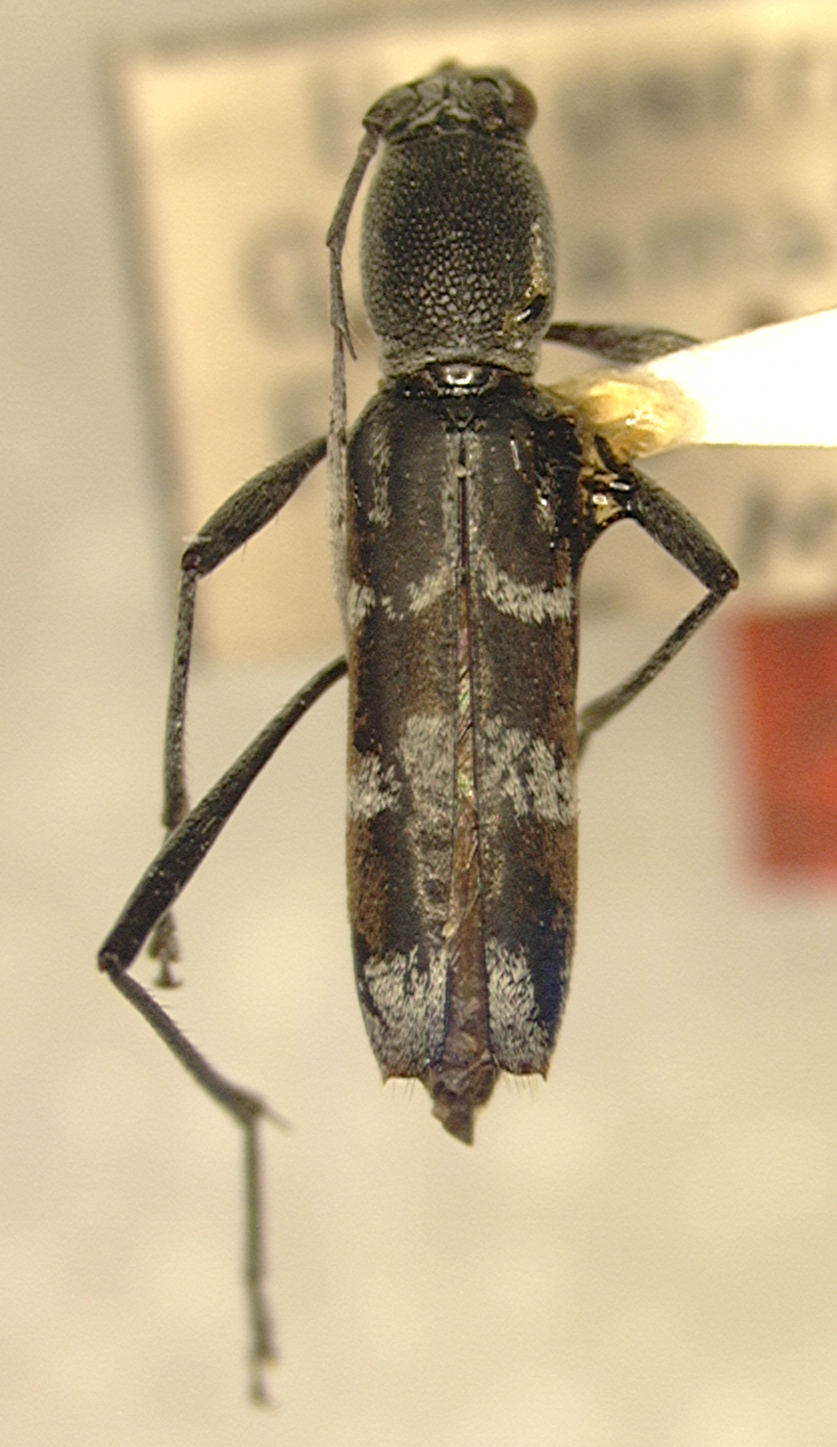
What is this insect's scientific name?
Demonax drescheri
